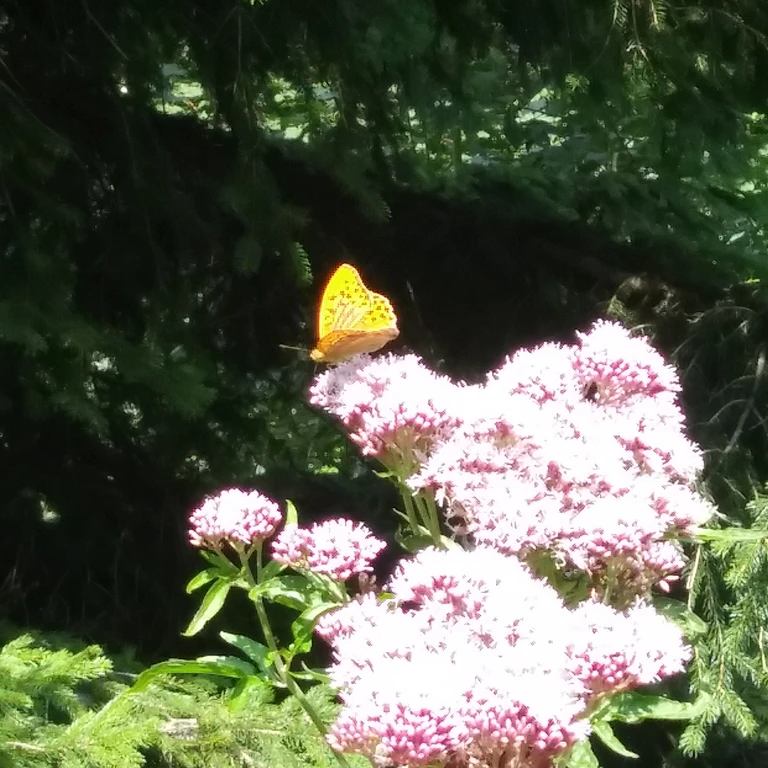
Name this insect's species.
Argynnis paphia
